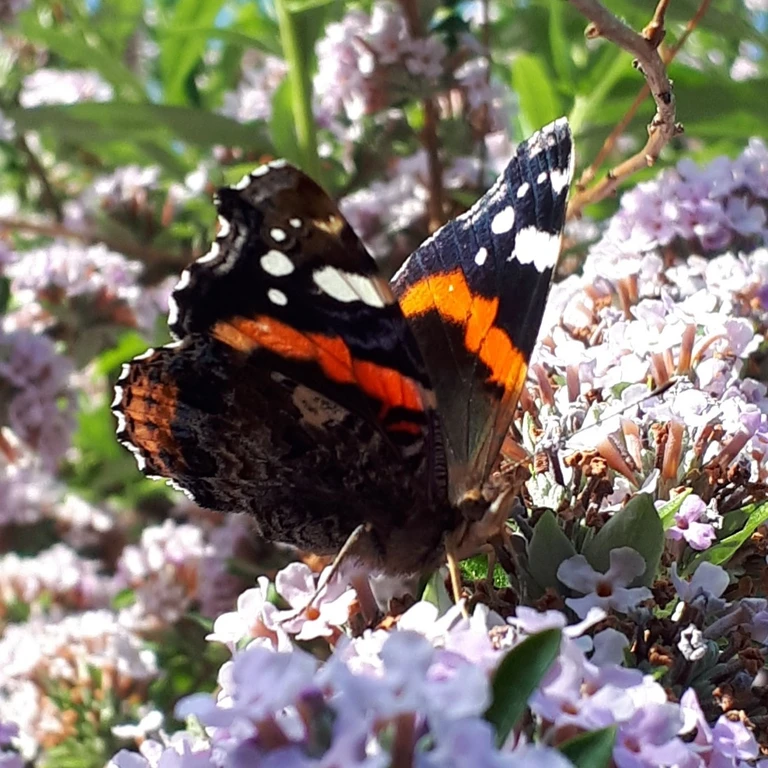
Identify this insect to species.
Vanessa atalanta
